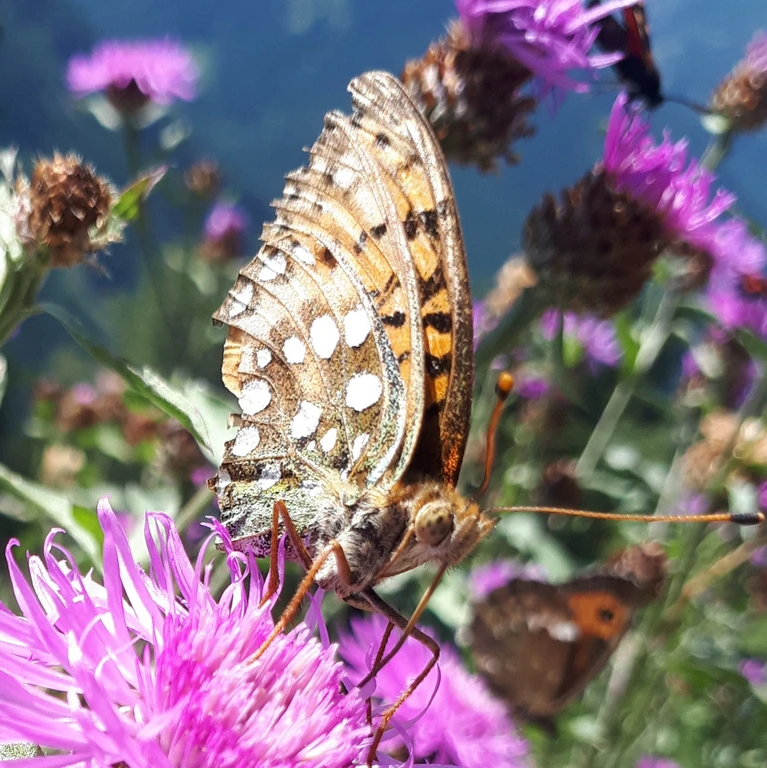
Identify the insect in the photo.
Speyeria aglaja
